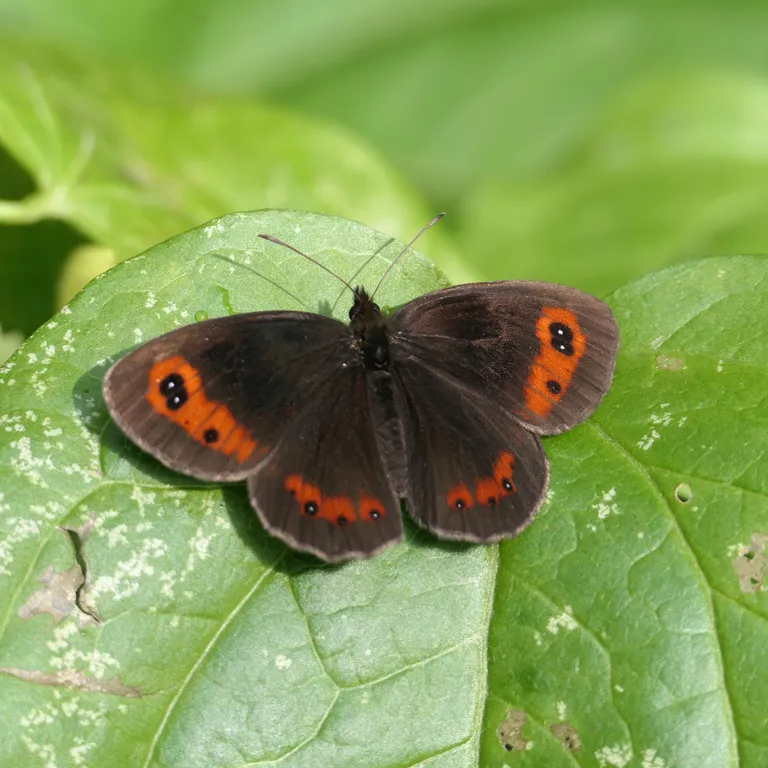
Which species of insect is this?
Erebia aethiops
